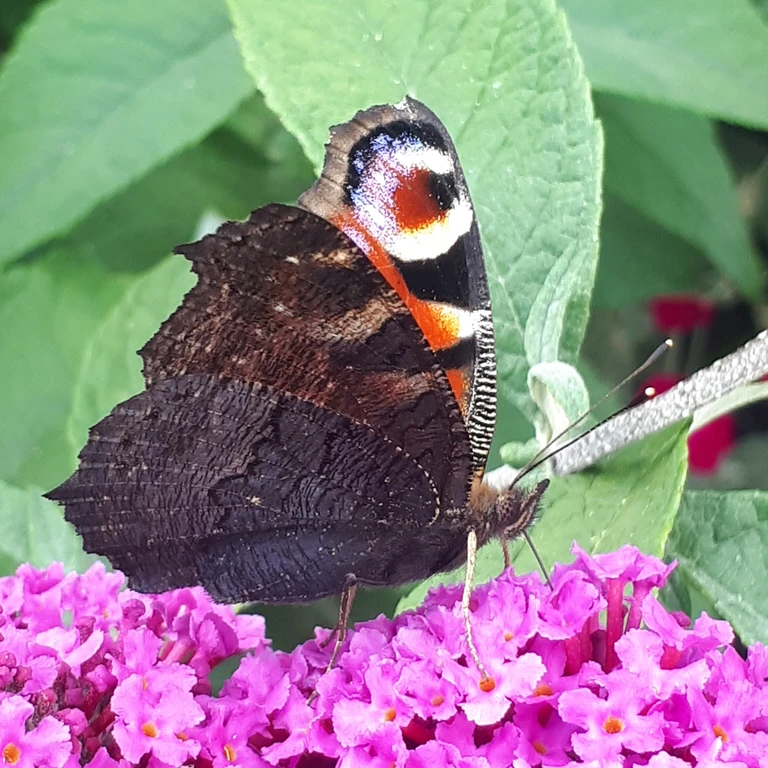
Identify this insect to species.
Aglais io
